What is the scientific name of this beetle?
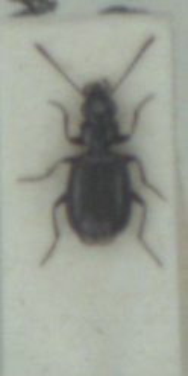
Syntomus truncatellus
